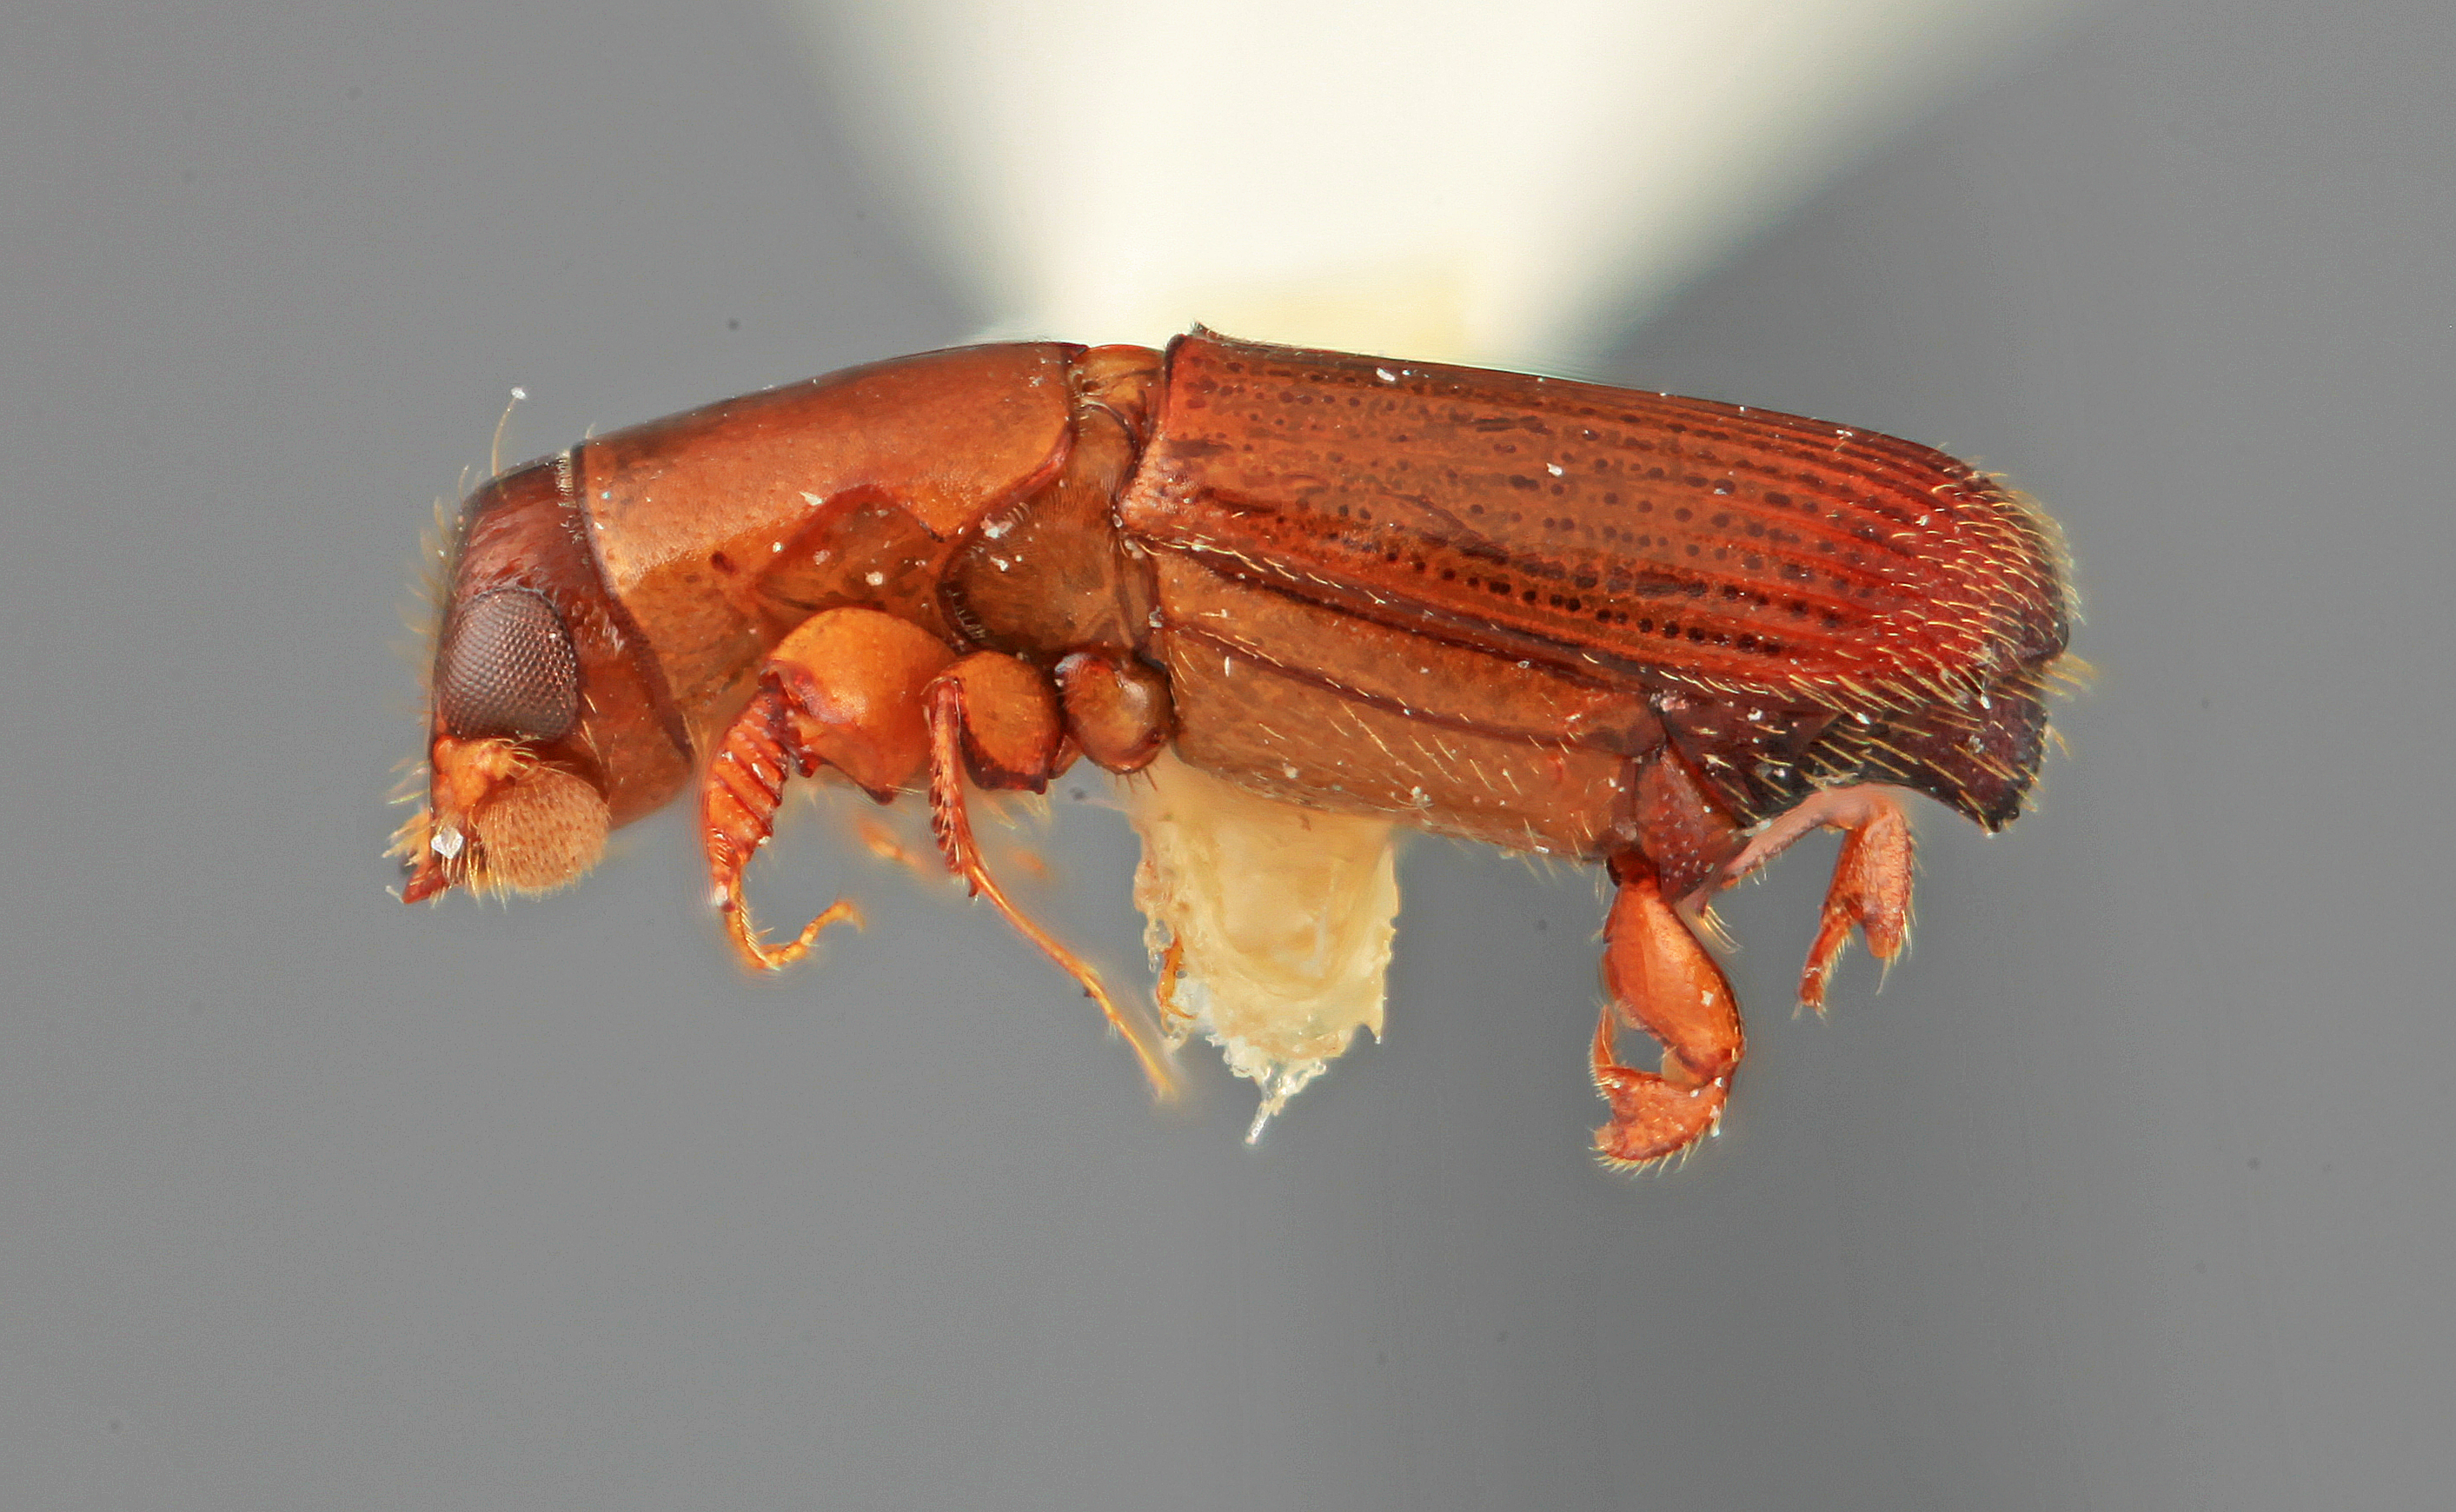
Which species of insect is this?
Platypus clunis
